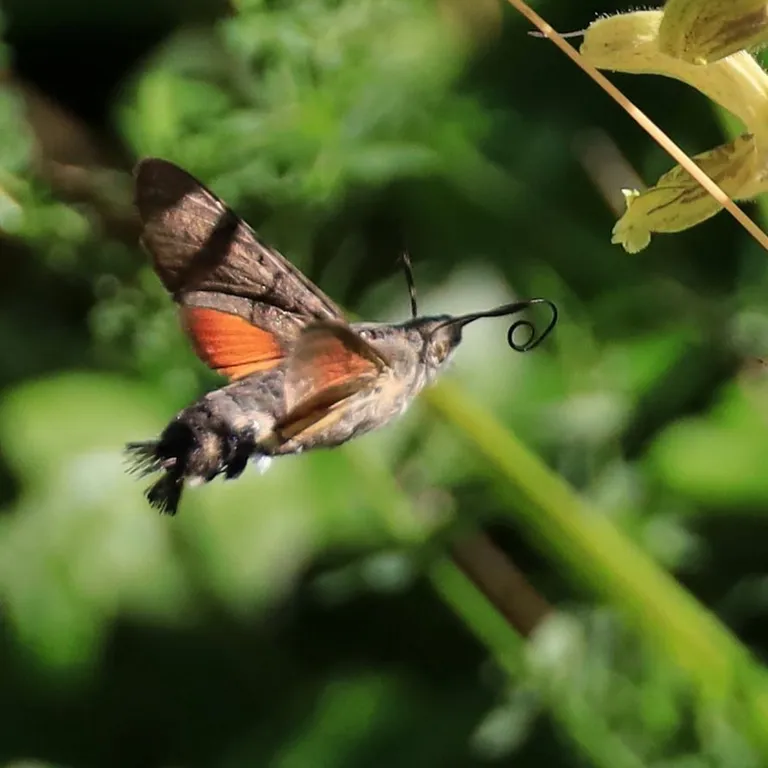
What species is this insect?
Macroglossum stellatarum
